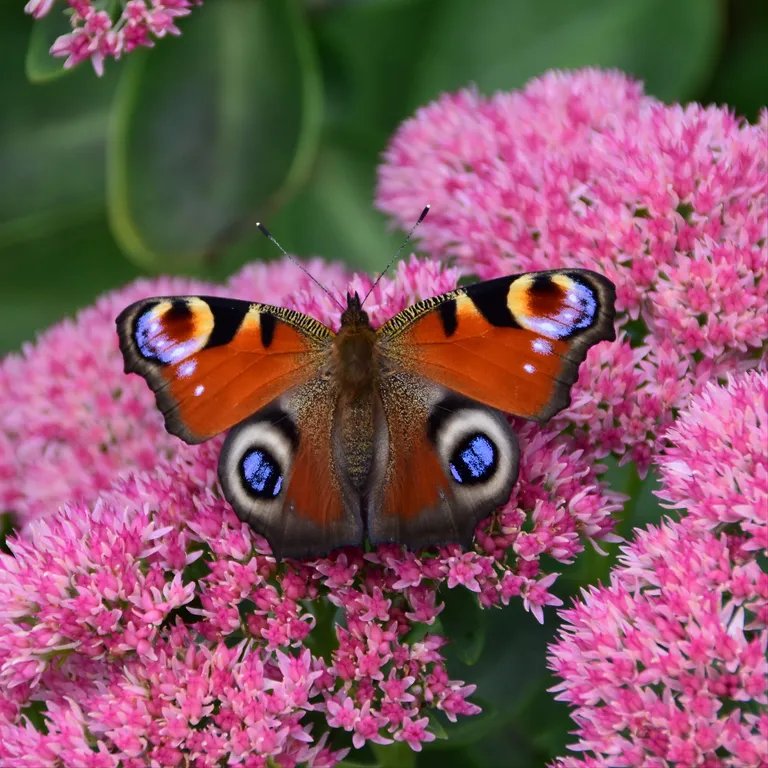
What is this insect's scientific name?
Aglais io
